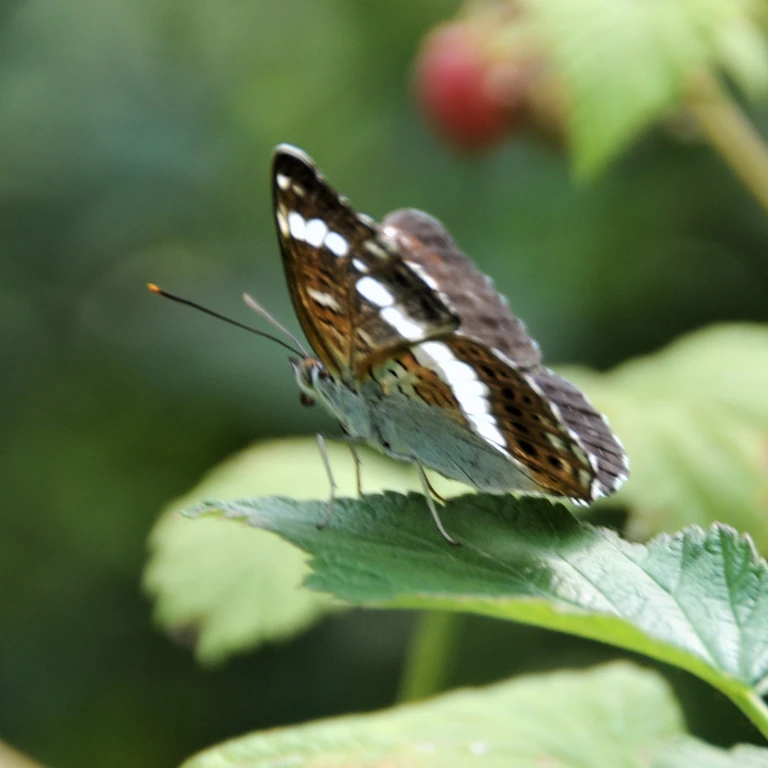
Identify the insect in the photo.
Limenitis camilla (also Ladoga camilla)
